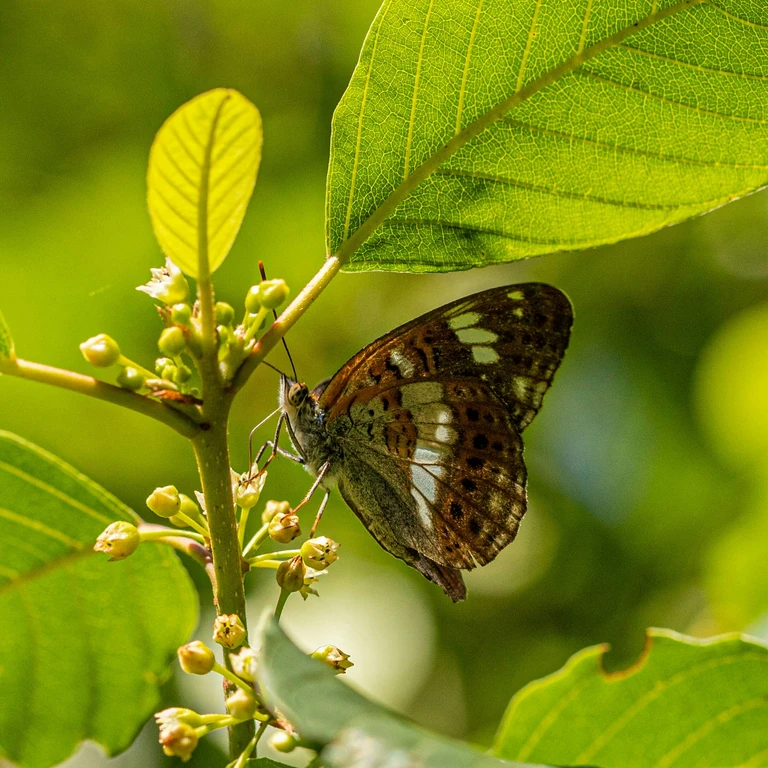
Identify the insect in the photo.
Limenitis camilla (also Ladoga camilla)
